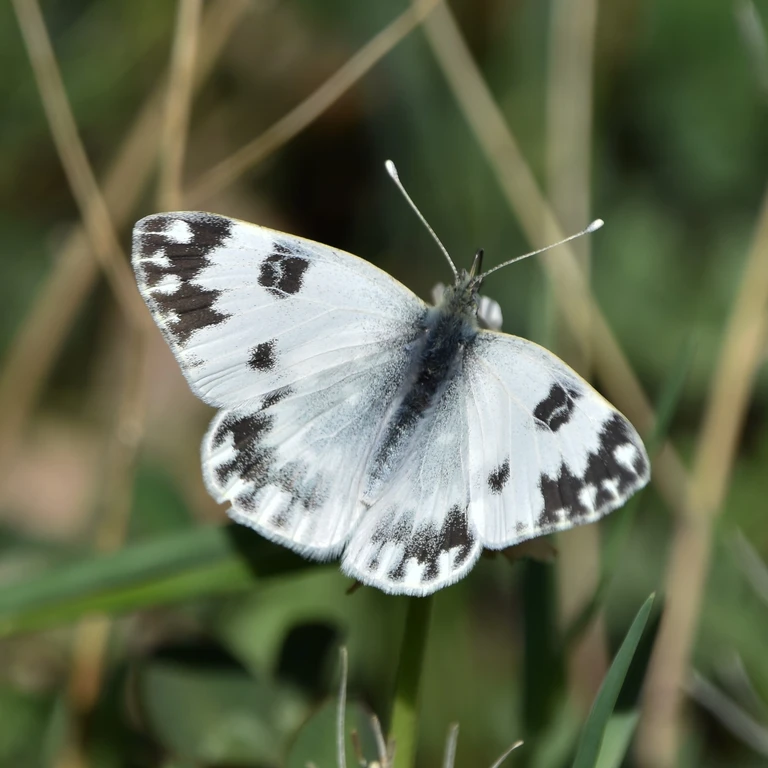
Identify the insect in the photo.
Pontia edusa
